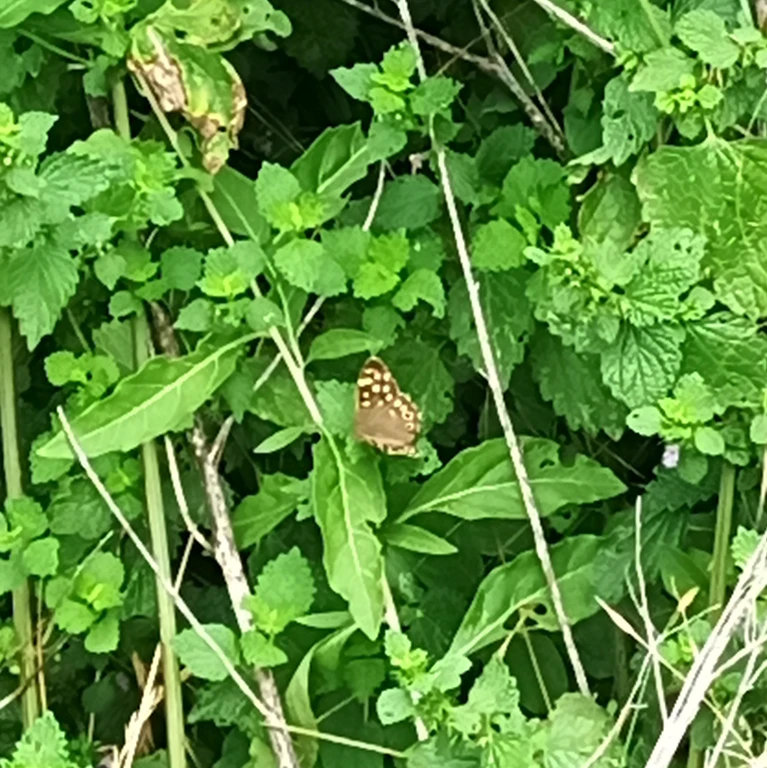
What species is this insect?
Pararge aegeria
